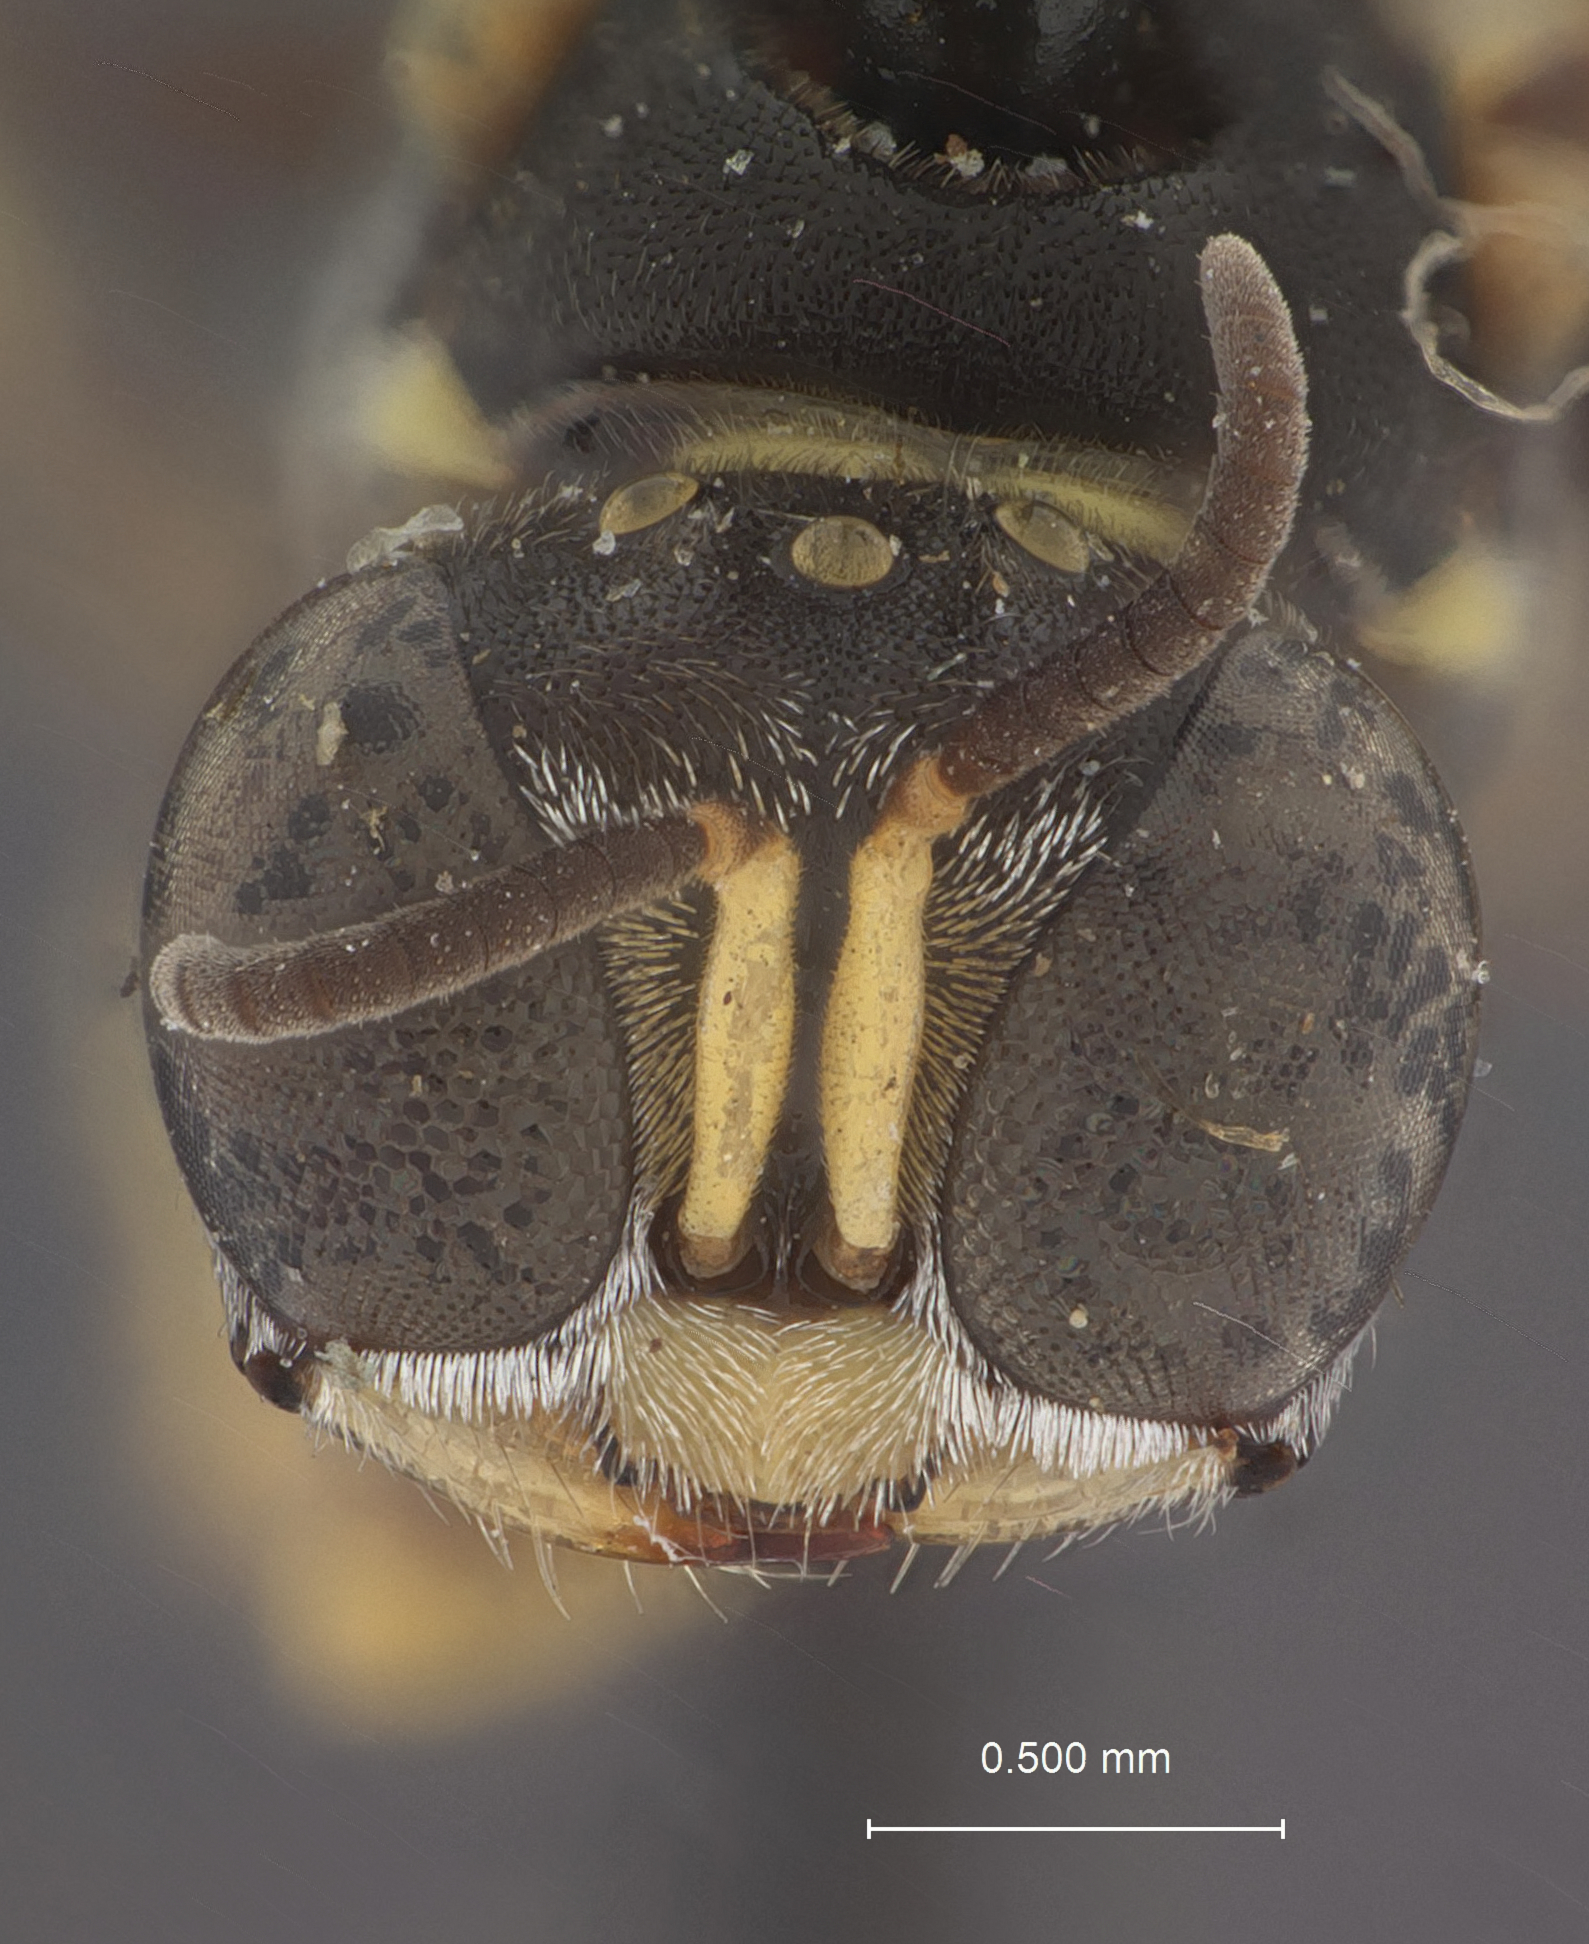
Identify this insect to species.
Crabro zellus
